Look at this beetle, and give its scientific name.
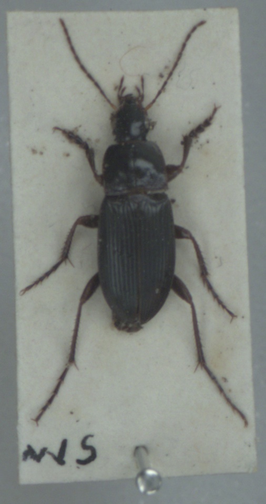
Calathus fuscipes
